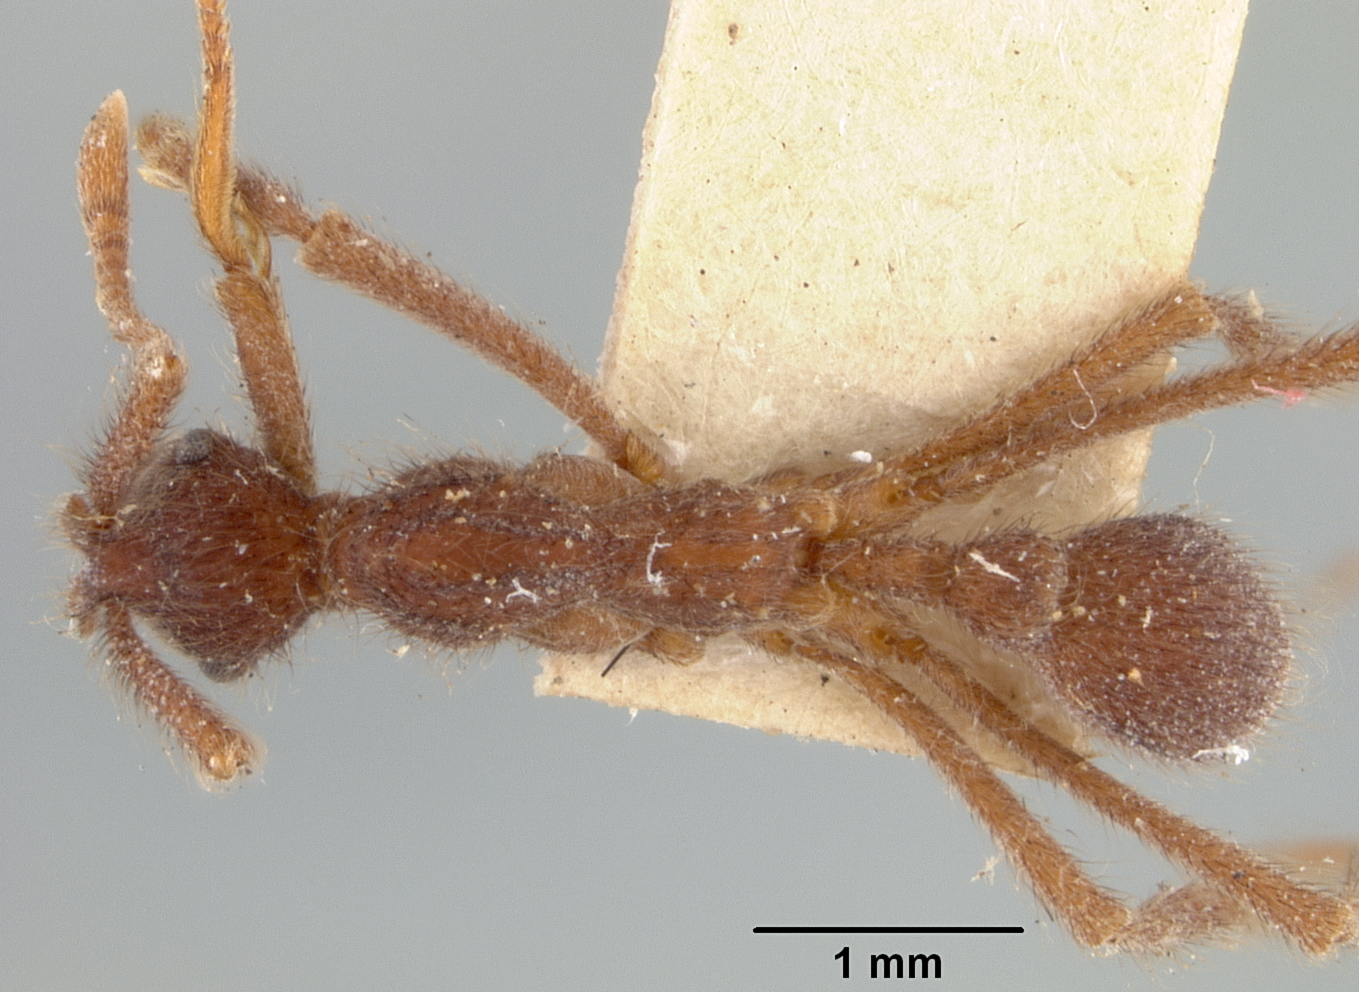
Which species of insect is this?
Apterostigma dentigerum
